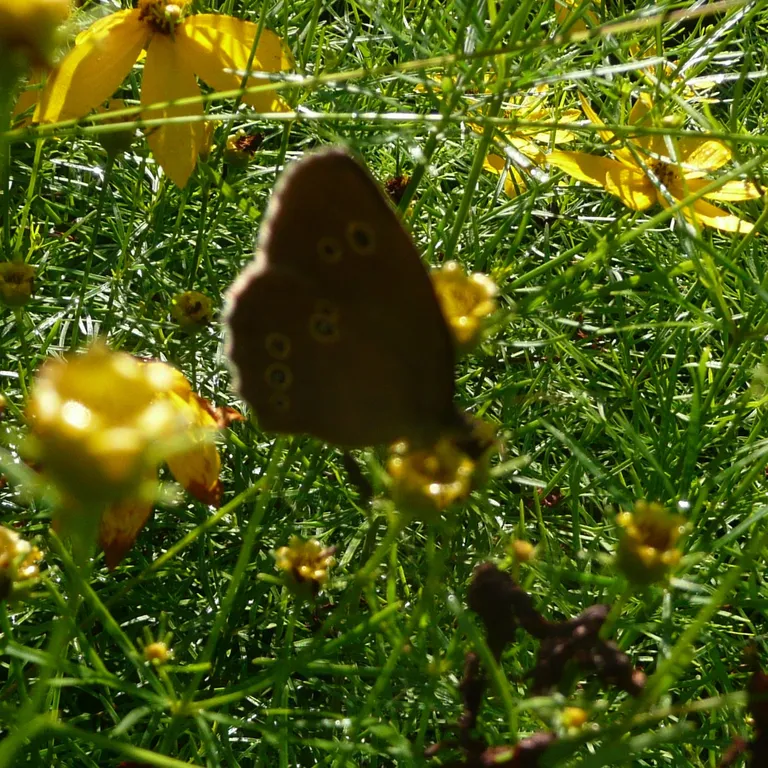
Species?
Aphantopus hyperantus
